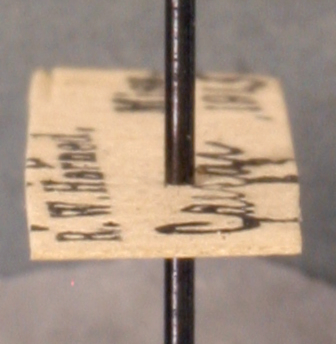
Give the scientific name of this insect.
Aphaenogaster treatae
